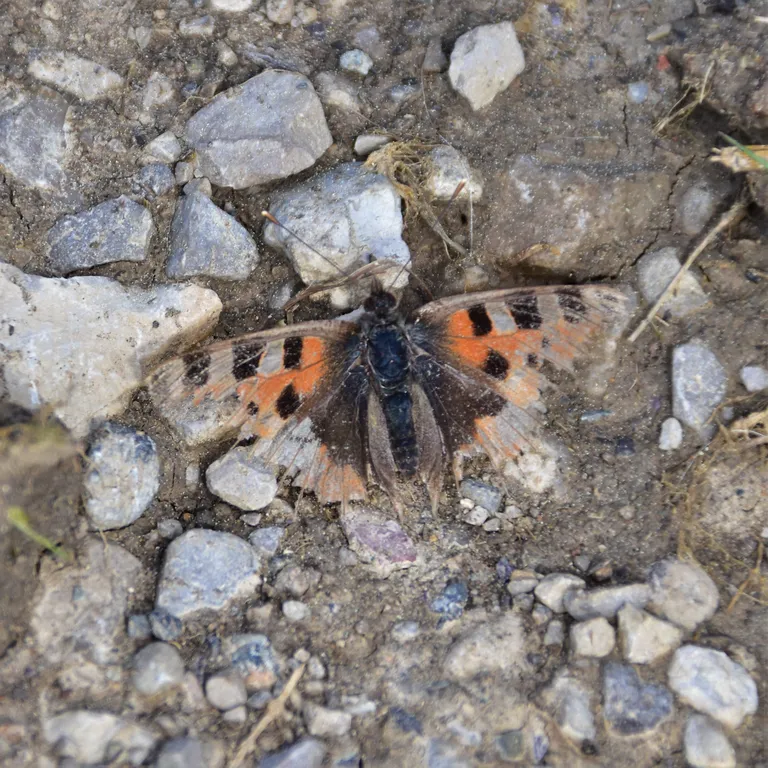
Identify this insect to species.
Aglais urticae
